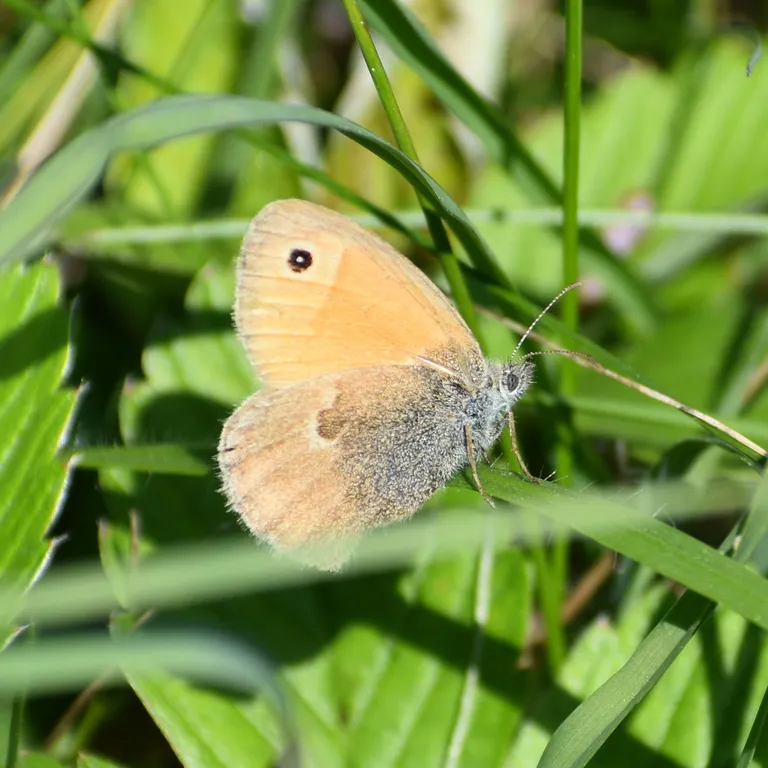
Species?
Coenonympha pamphilus
